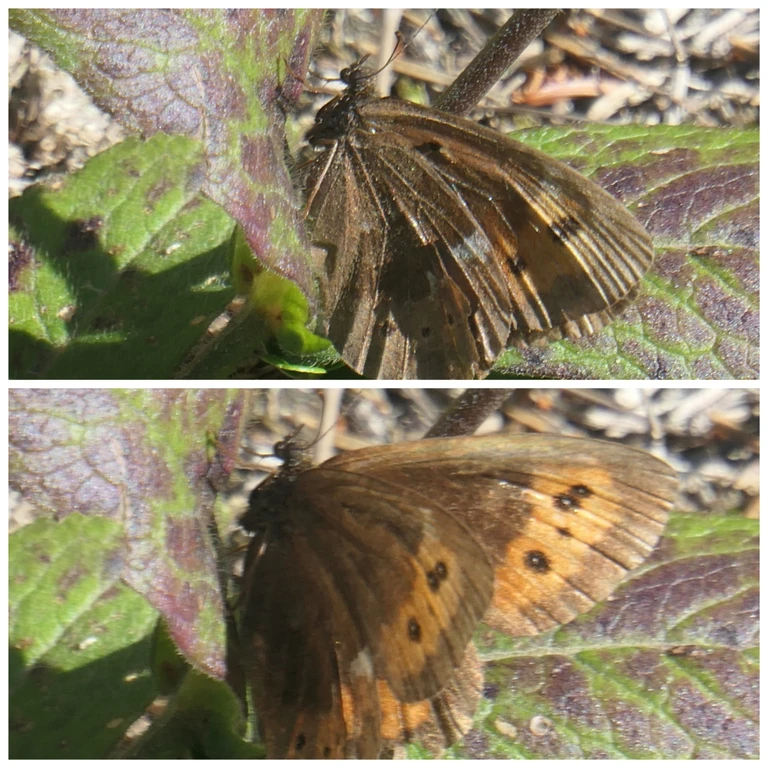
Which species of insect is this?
Erebia ligea
